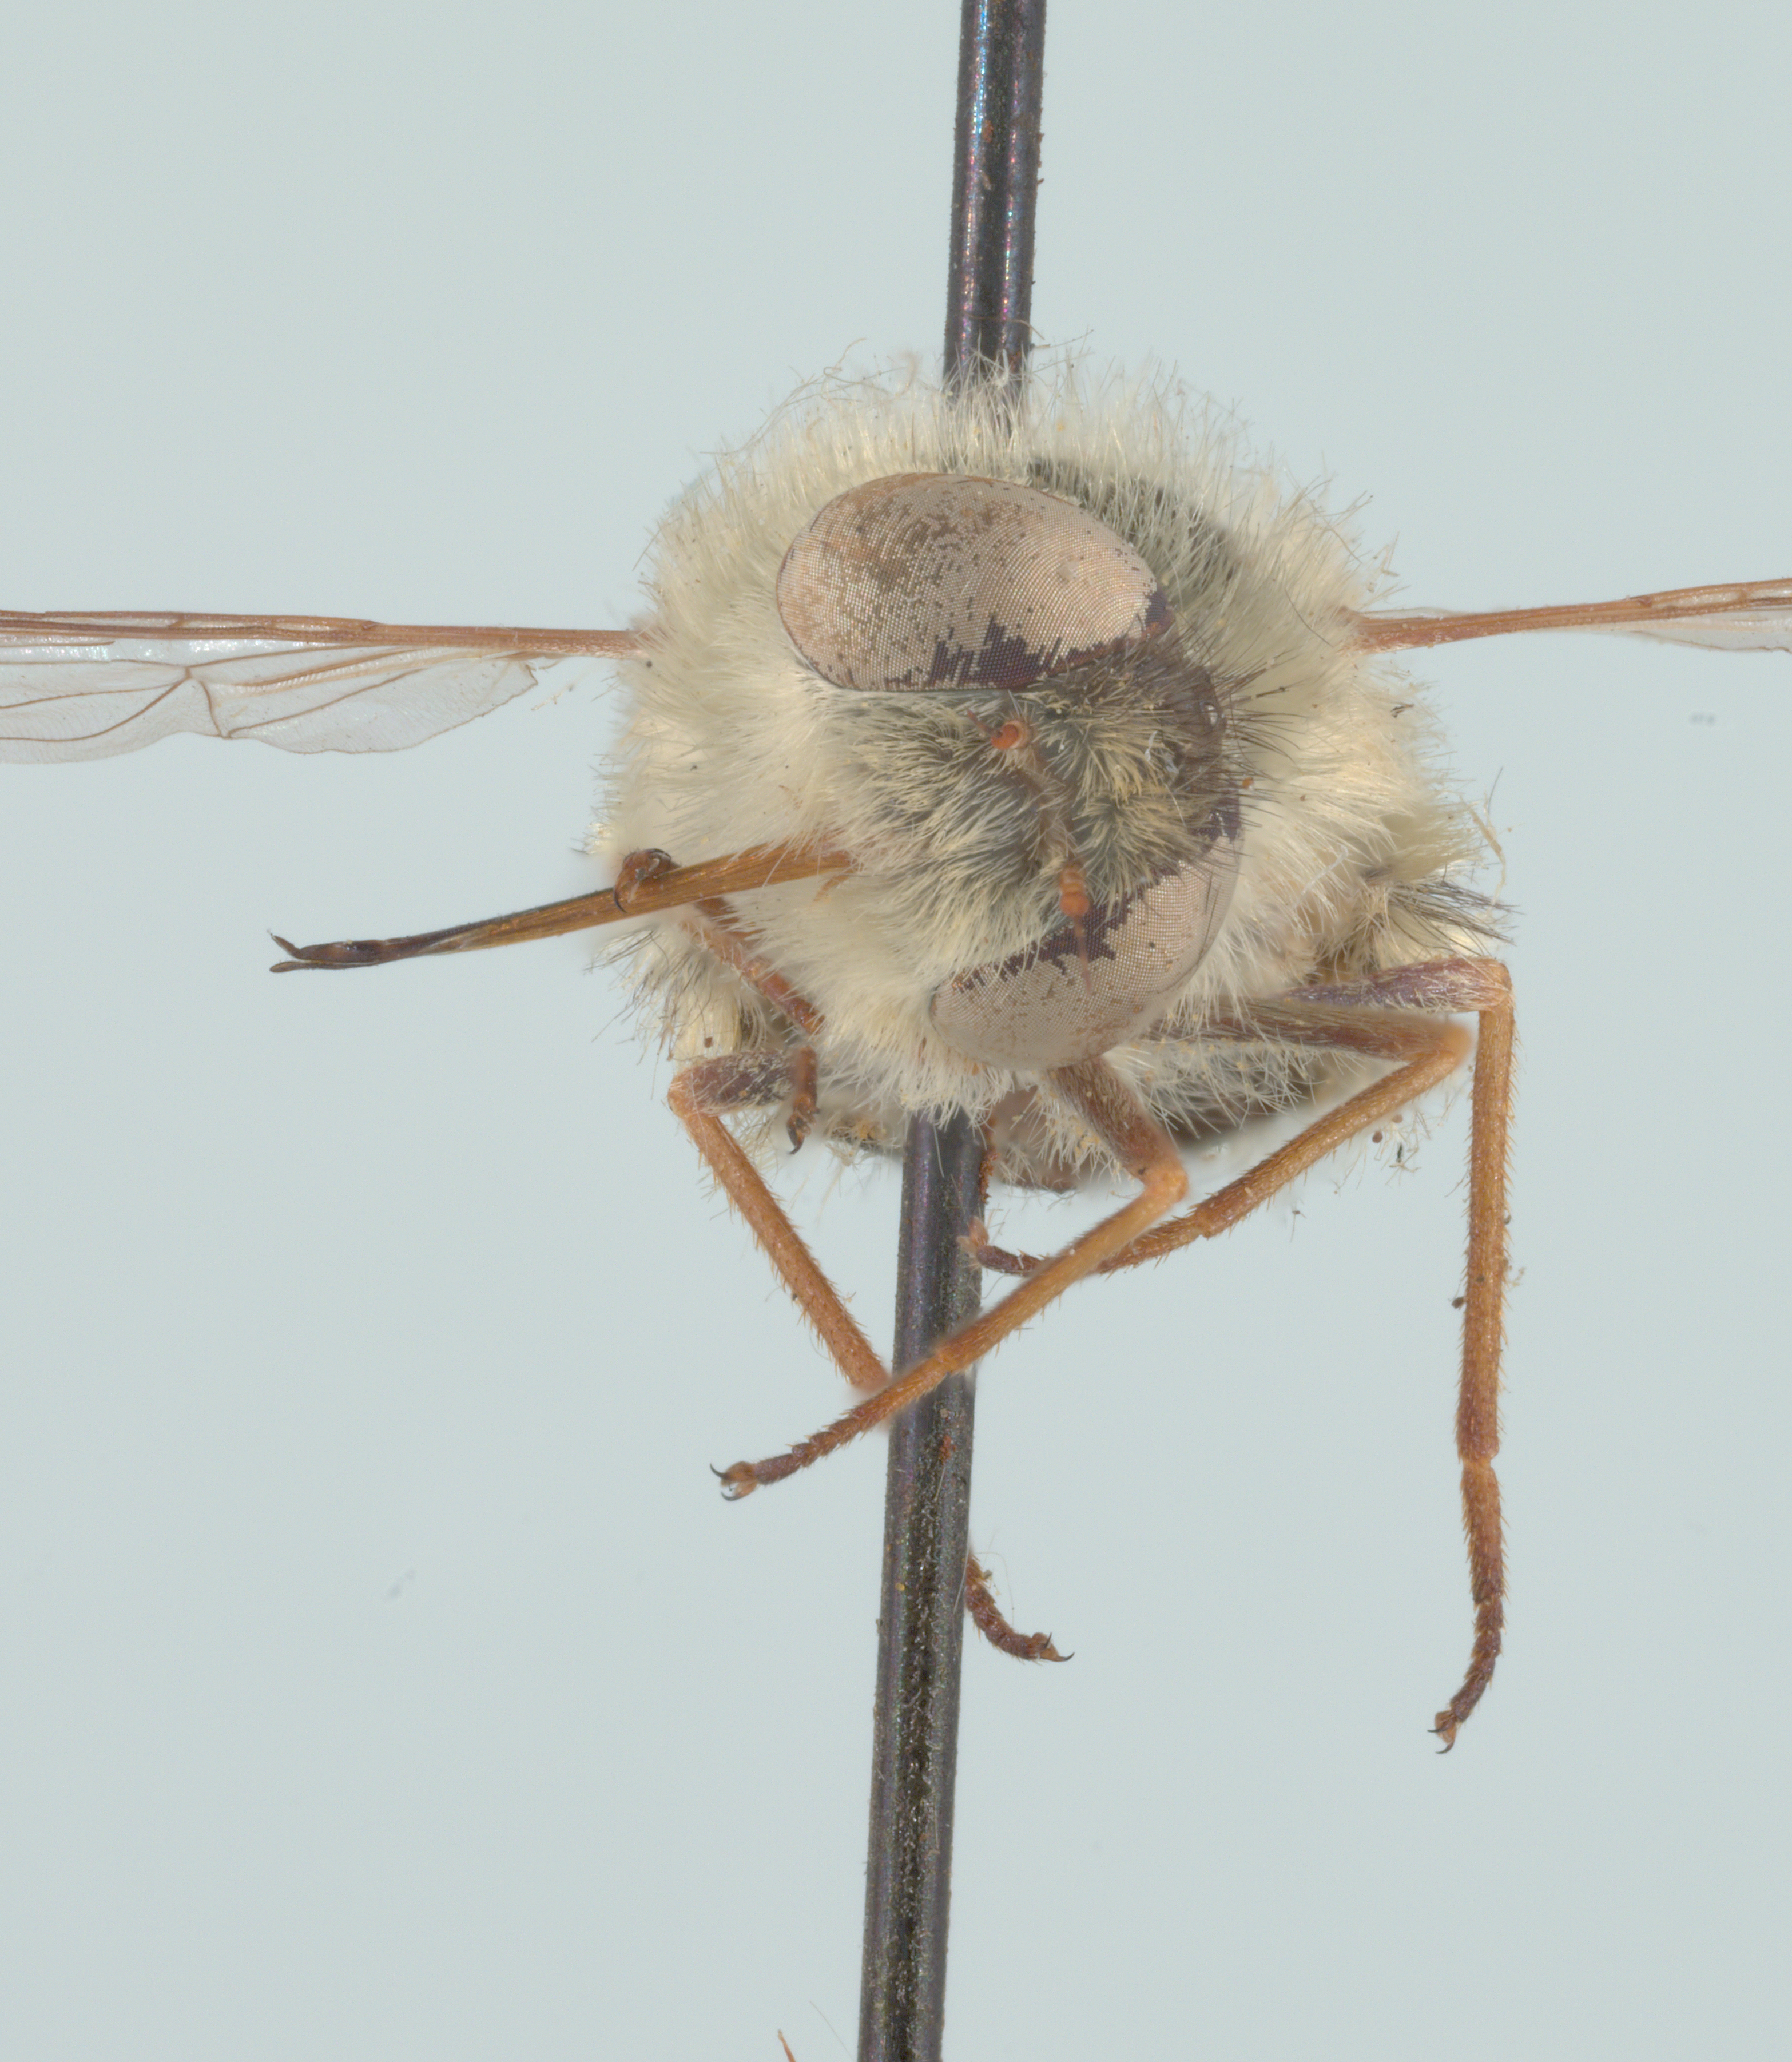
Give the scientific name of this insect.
Neorhynchocephalus sackenii
